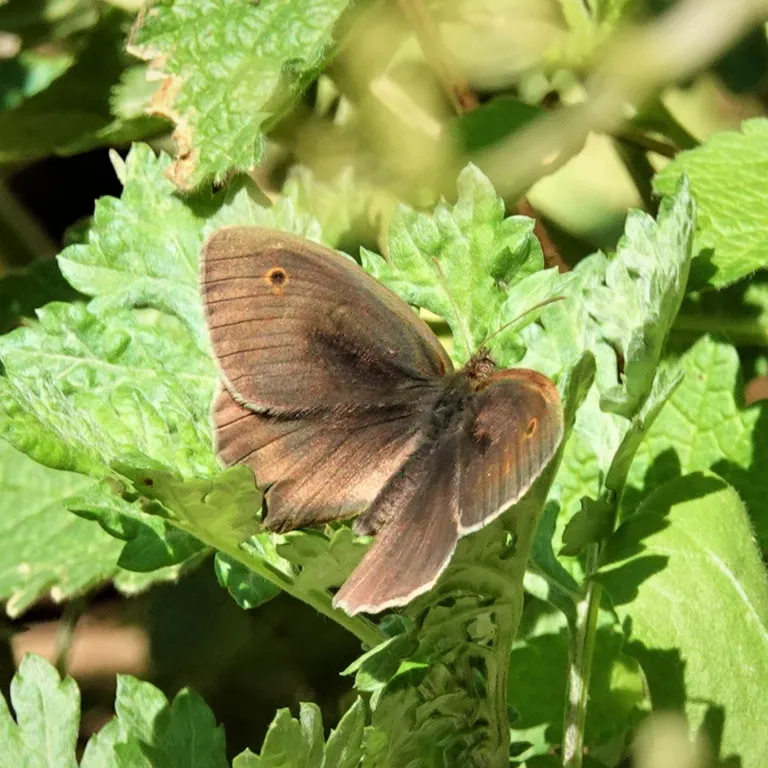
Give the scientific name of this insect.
Maniola jurtina
